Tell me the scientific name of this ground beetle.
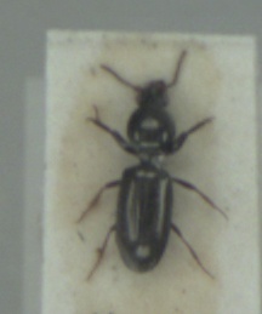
Dyschirius politus
